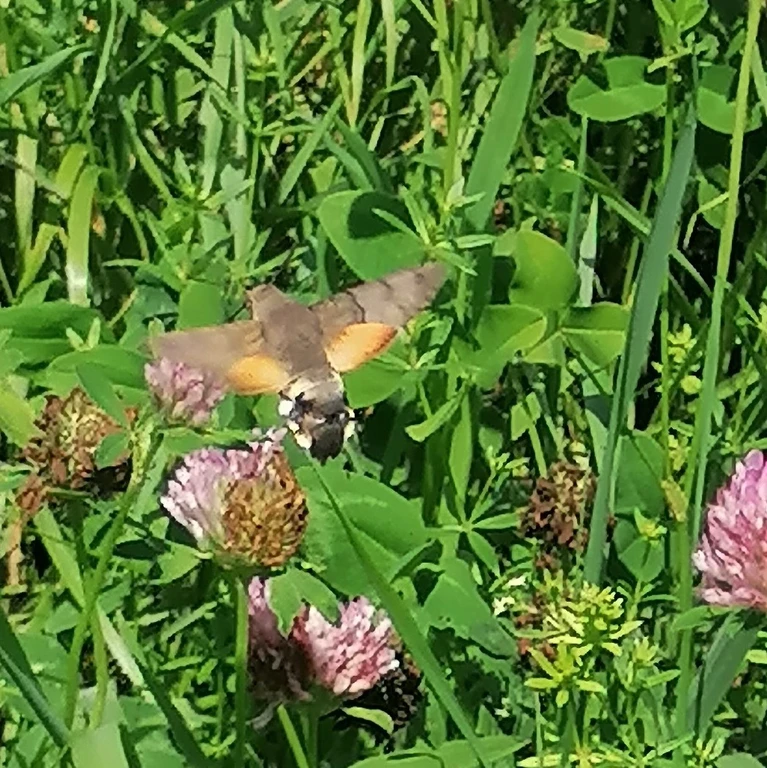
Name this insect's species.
Macroglossum stellatarum
